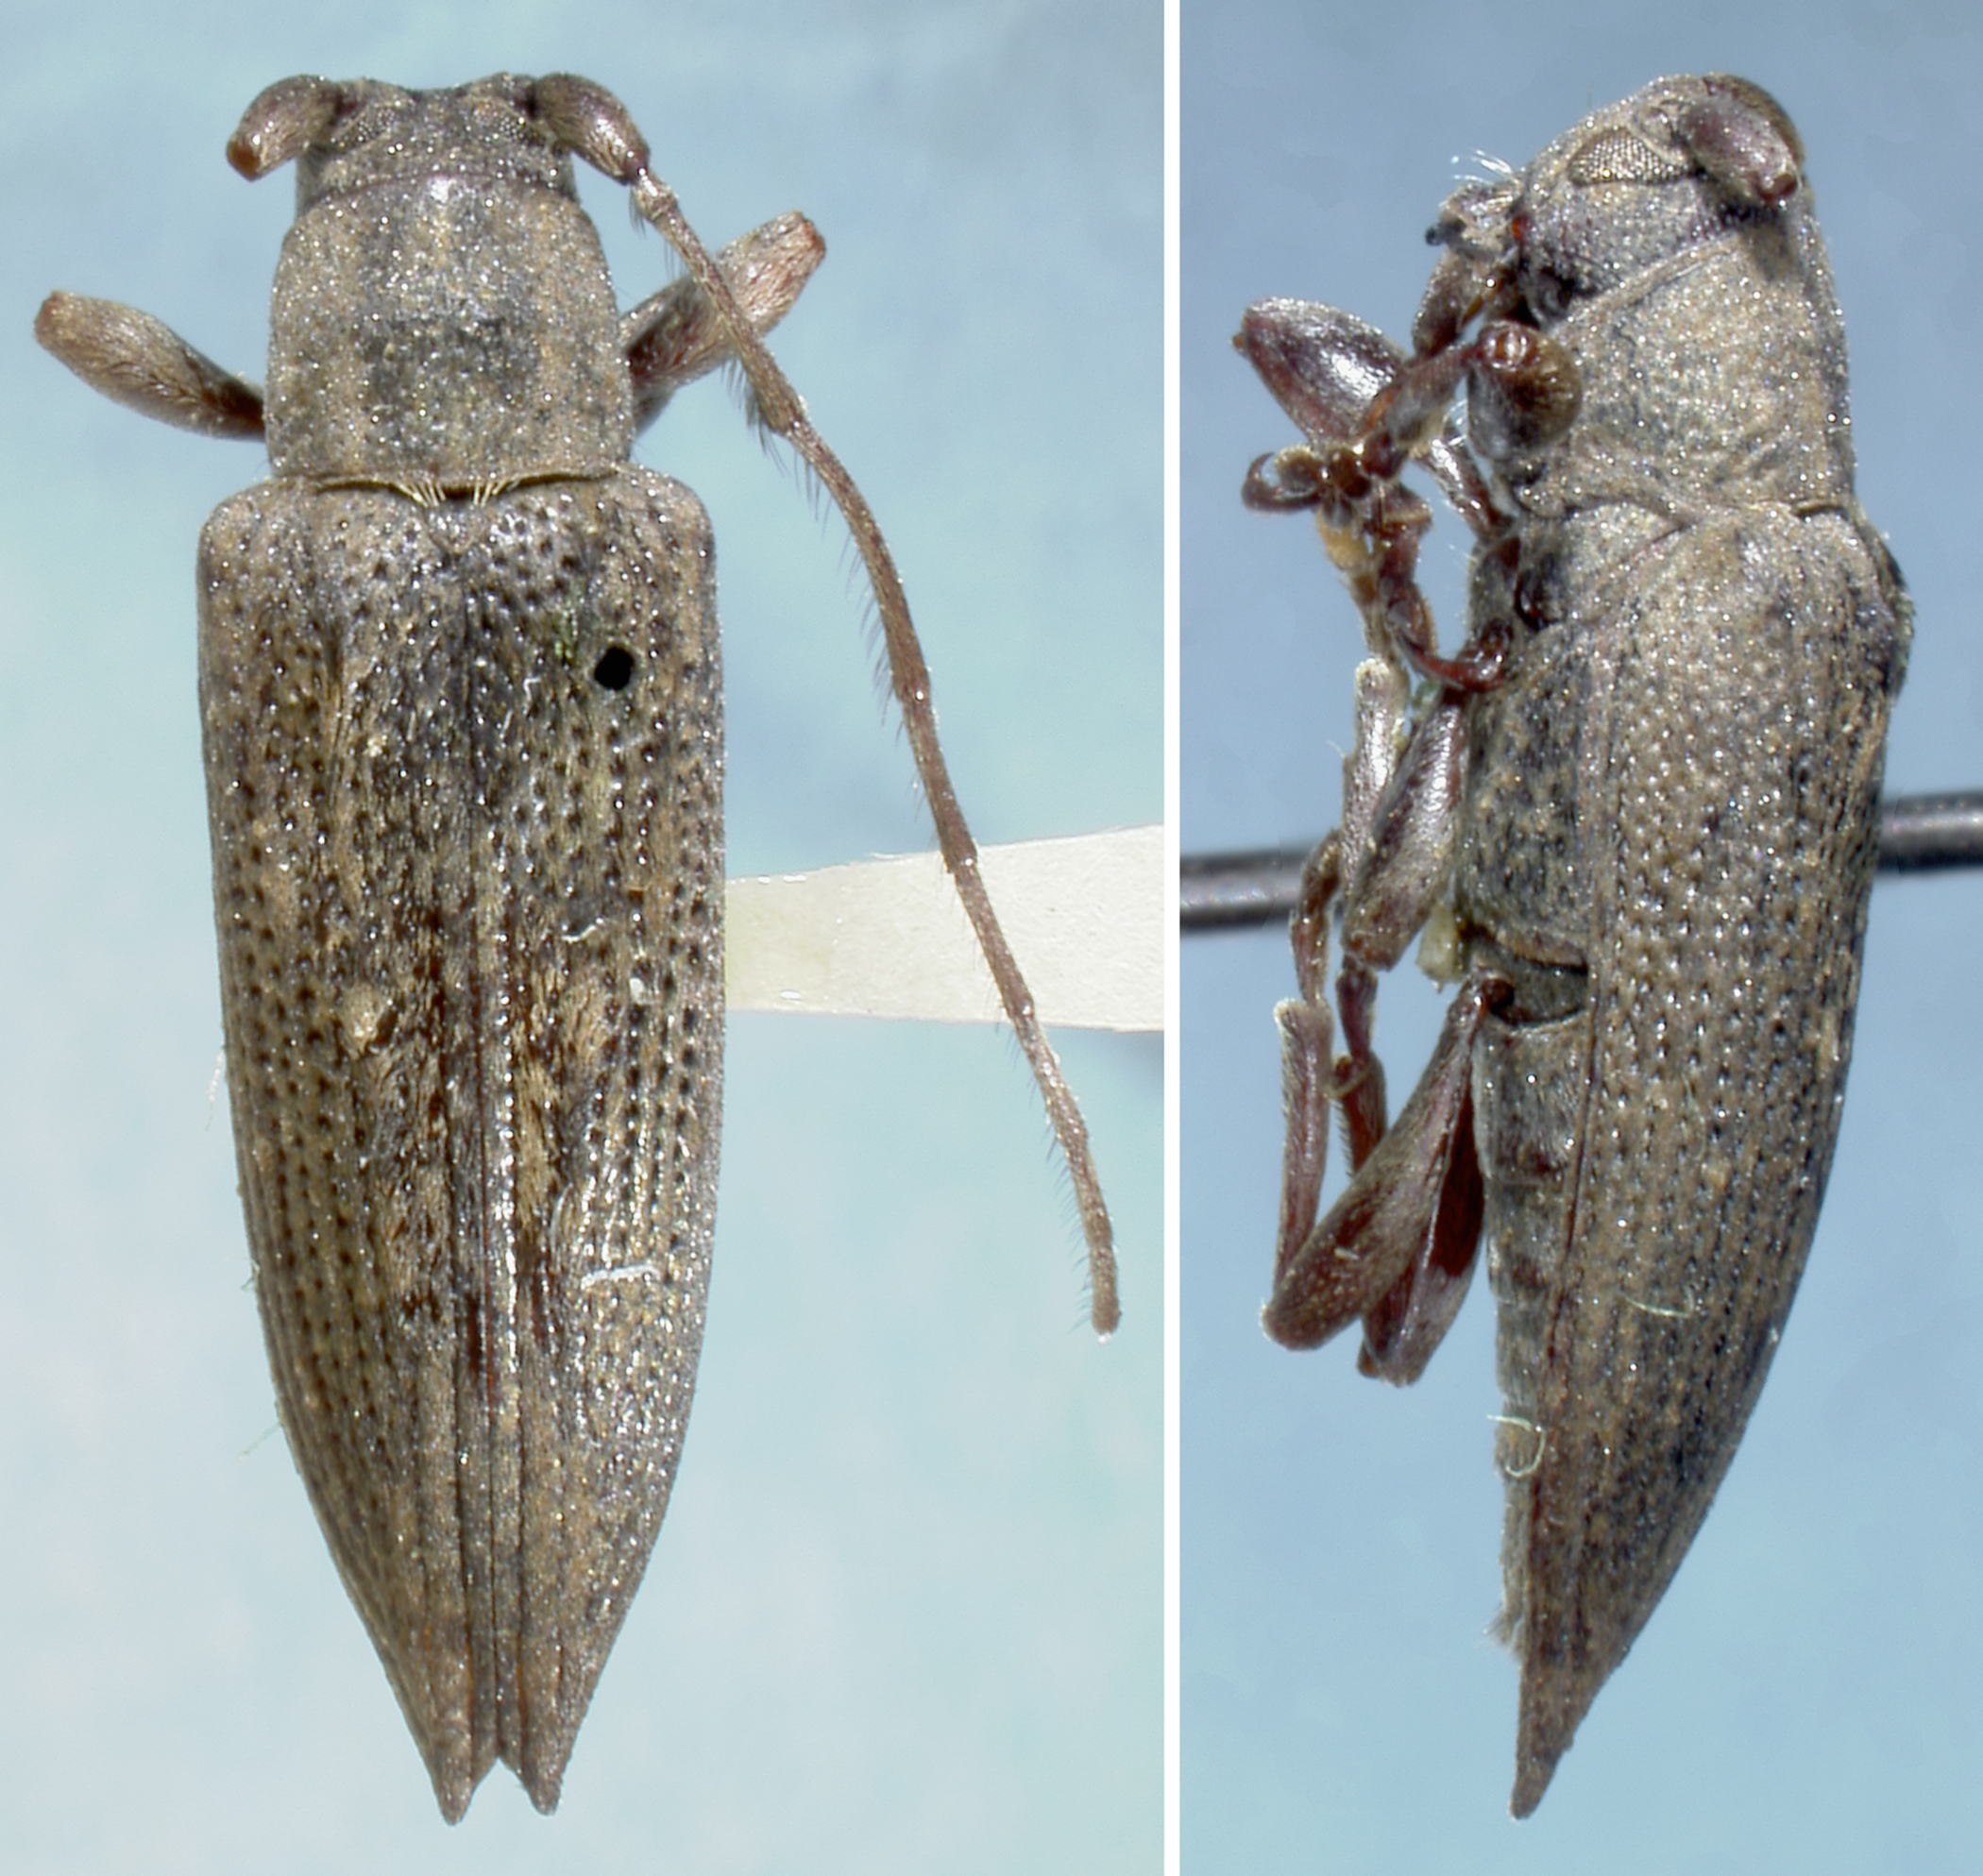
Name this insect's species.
Ancornallis cristatus
